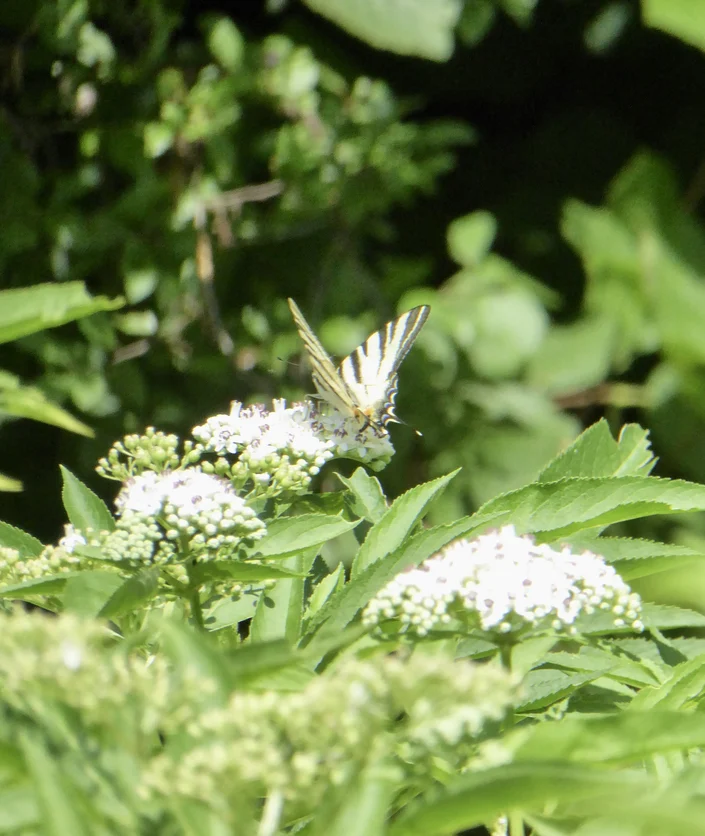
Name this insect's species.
Iphiclides podalirius
